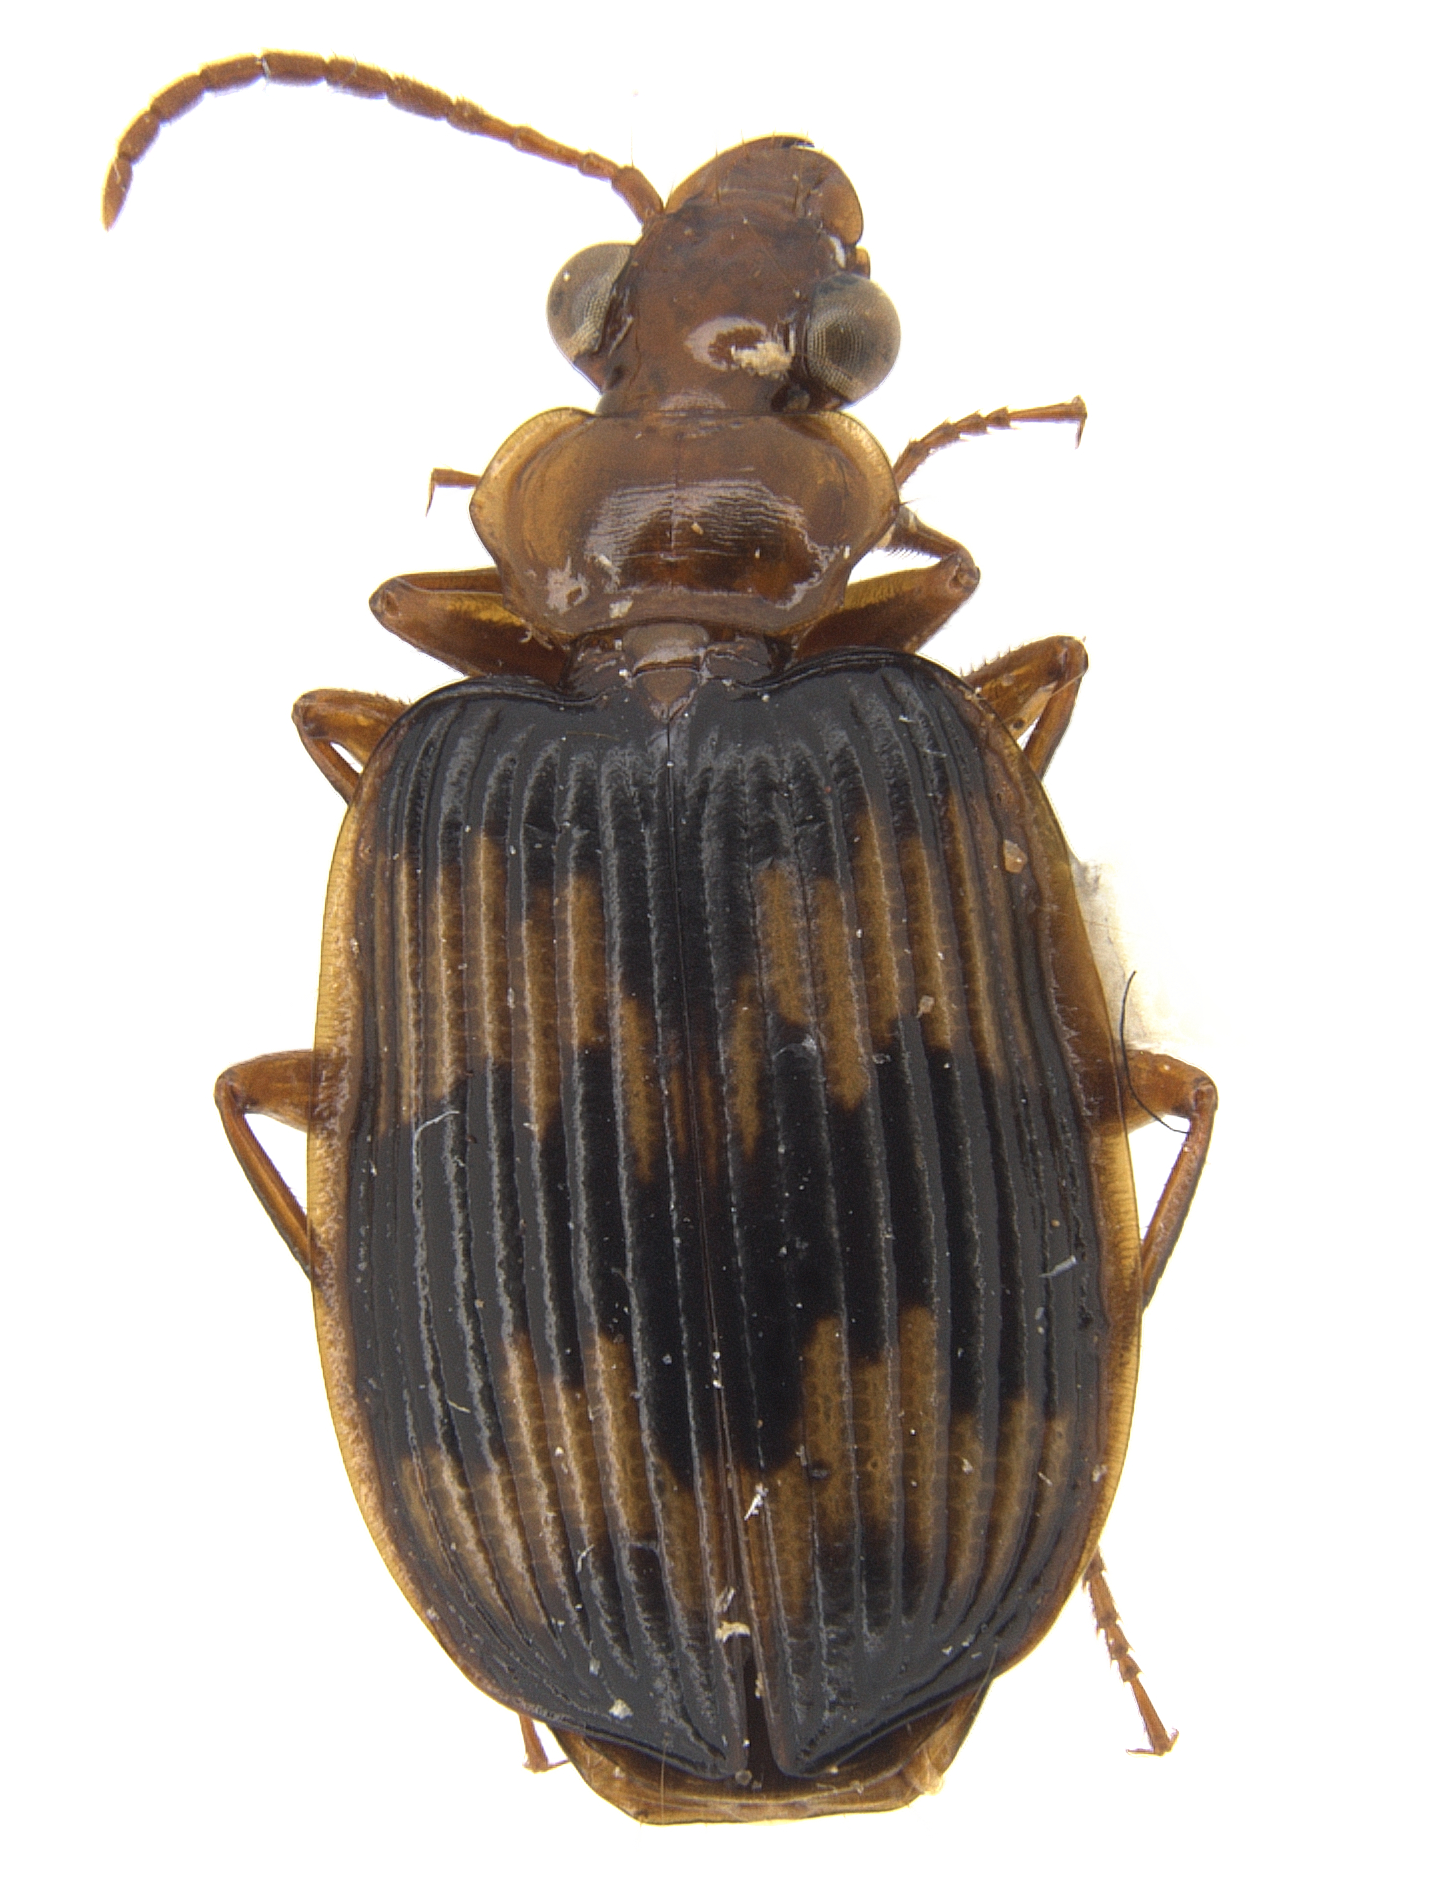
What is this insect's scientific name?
Lelis quadrisignata
